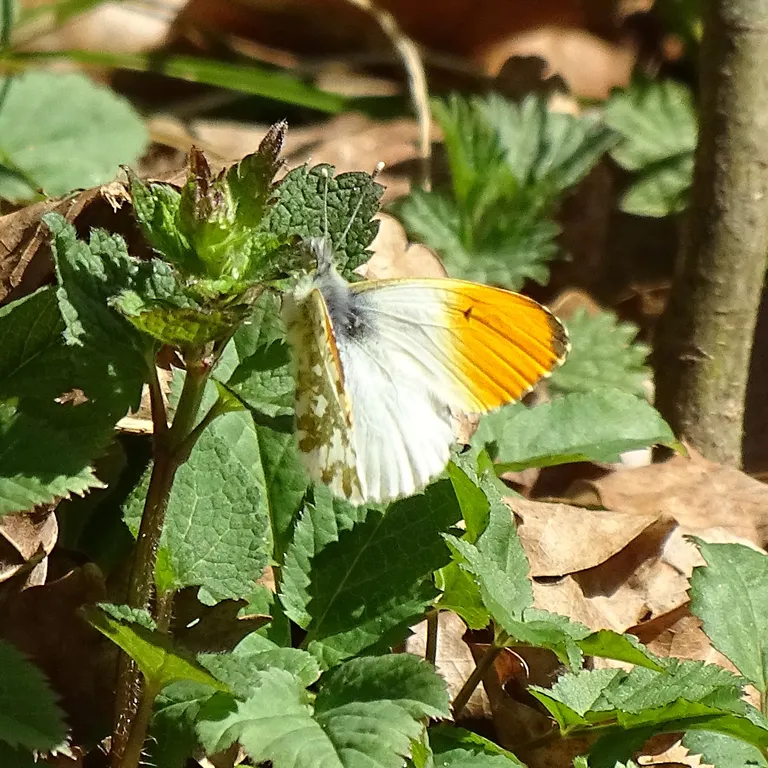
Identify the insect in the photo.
Anthocharis cardamines
